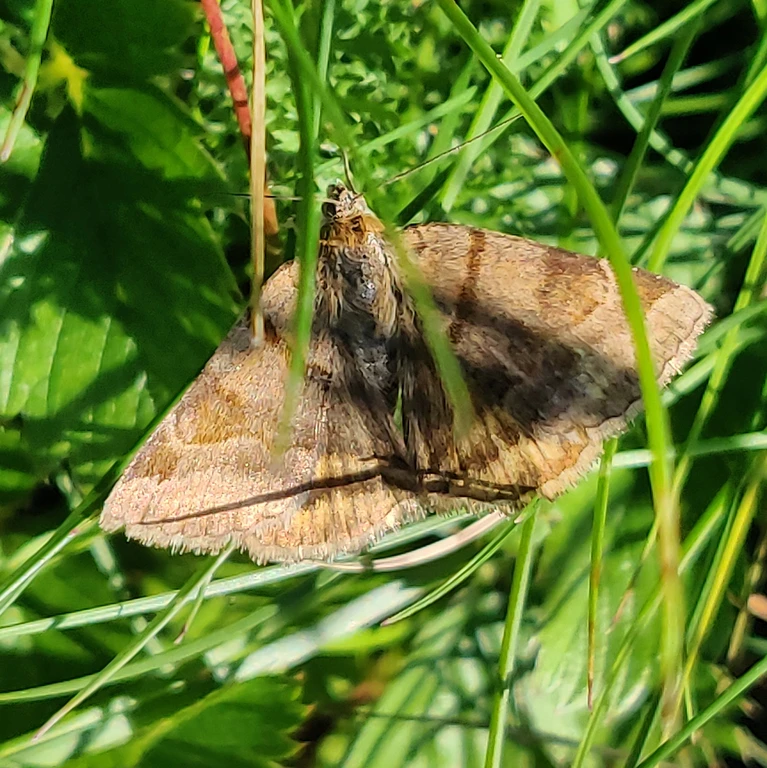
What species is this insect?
Euclidia glyphica
